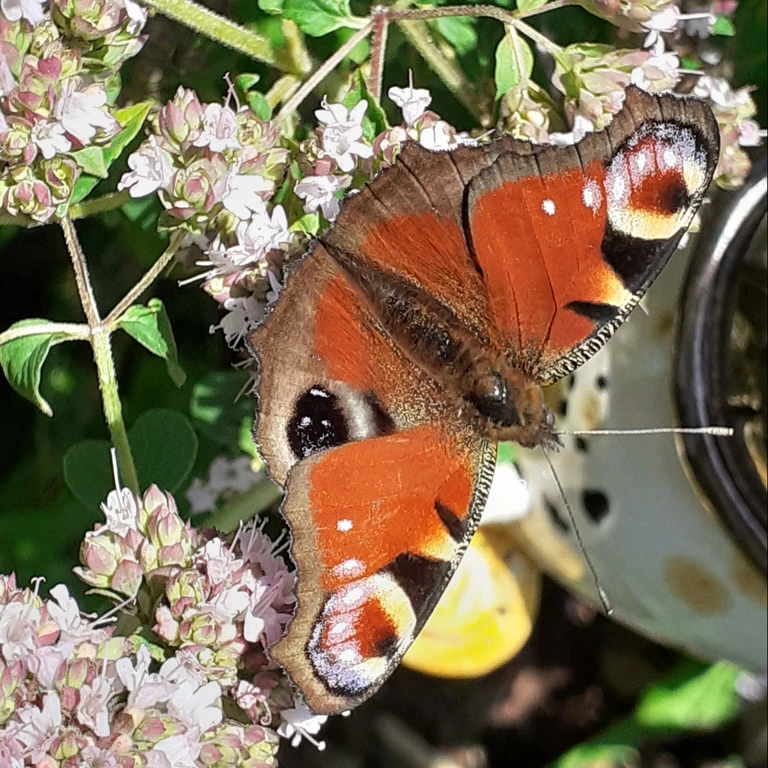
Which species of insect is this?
Aglais io
